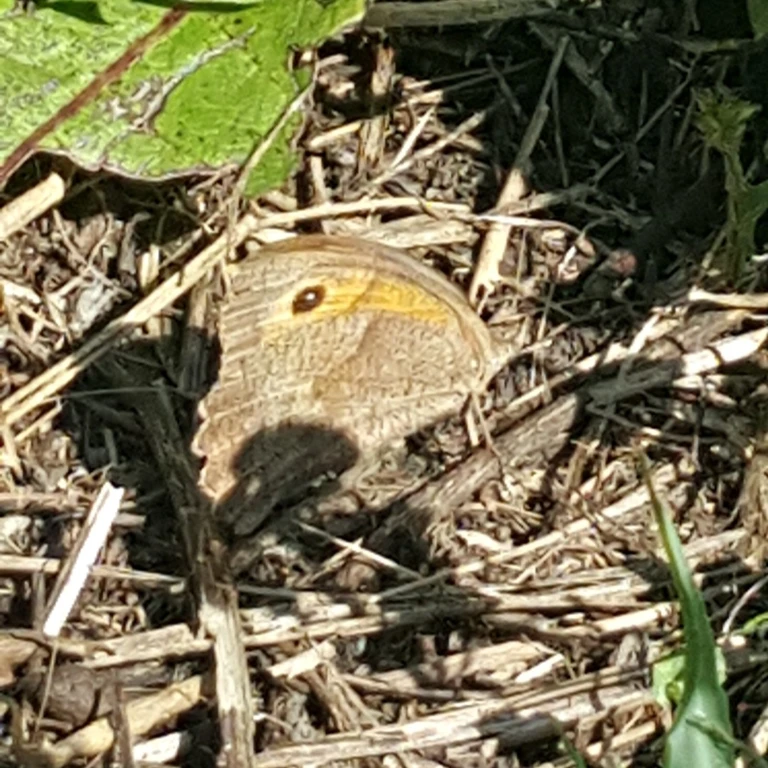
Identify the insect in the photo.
Maniola jurtina
